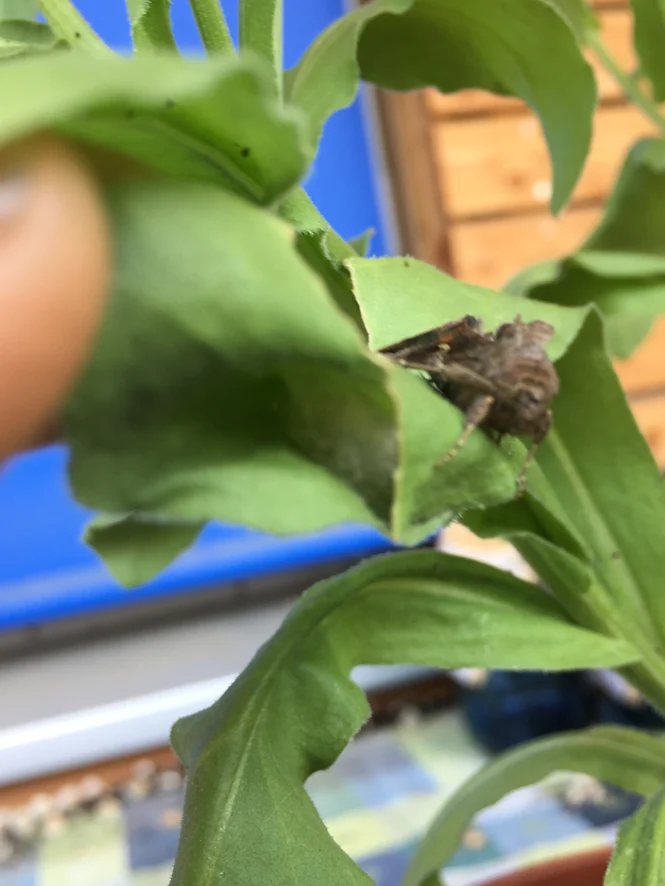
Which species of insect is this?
Autographa gamma
